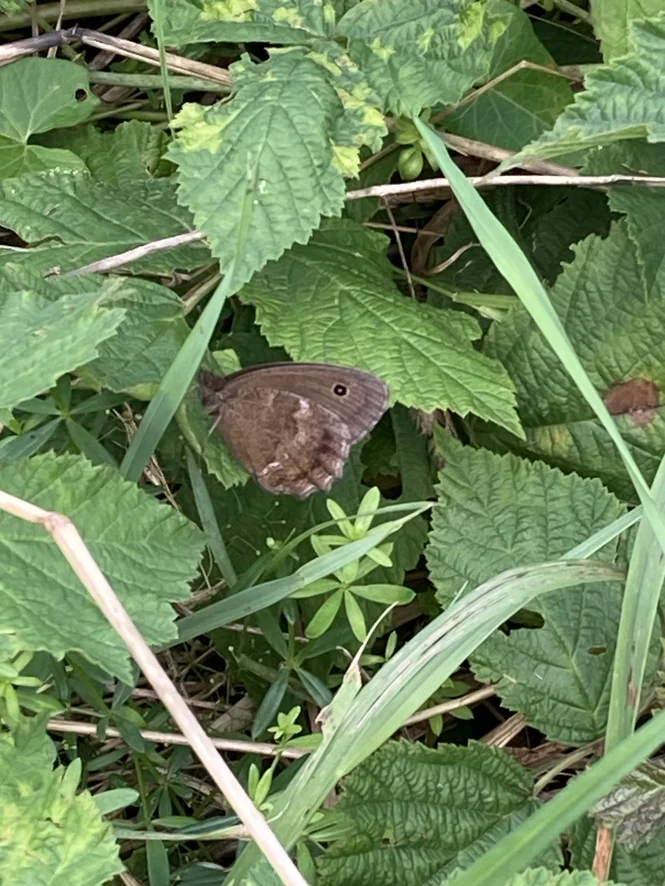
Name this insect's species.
Minois dryas
